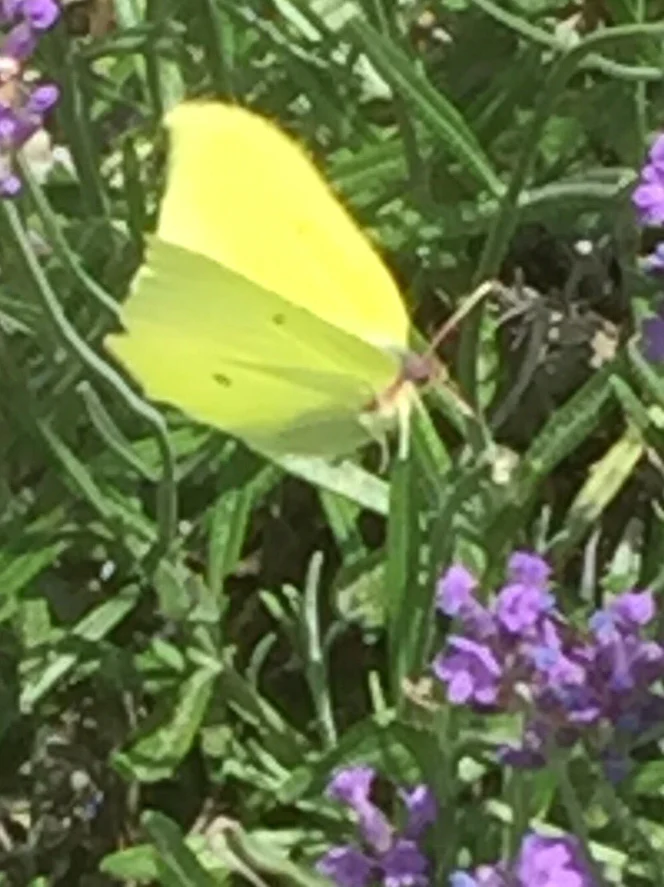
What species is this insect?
Gonepteryx rhamni
